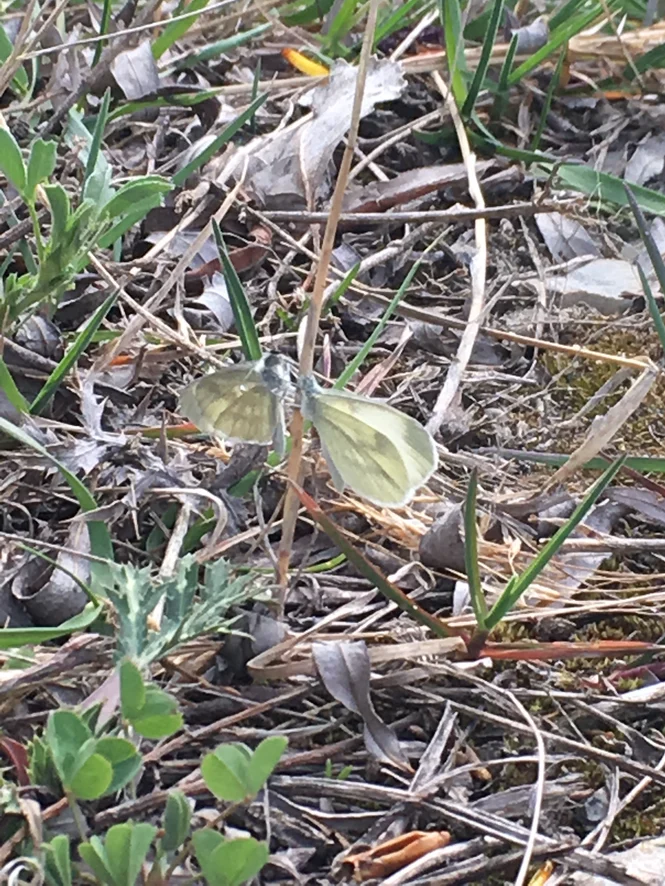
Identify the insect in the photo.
Leptidea sinapis/juvernica
